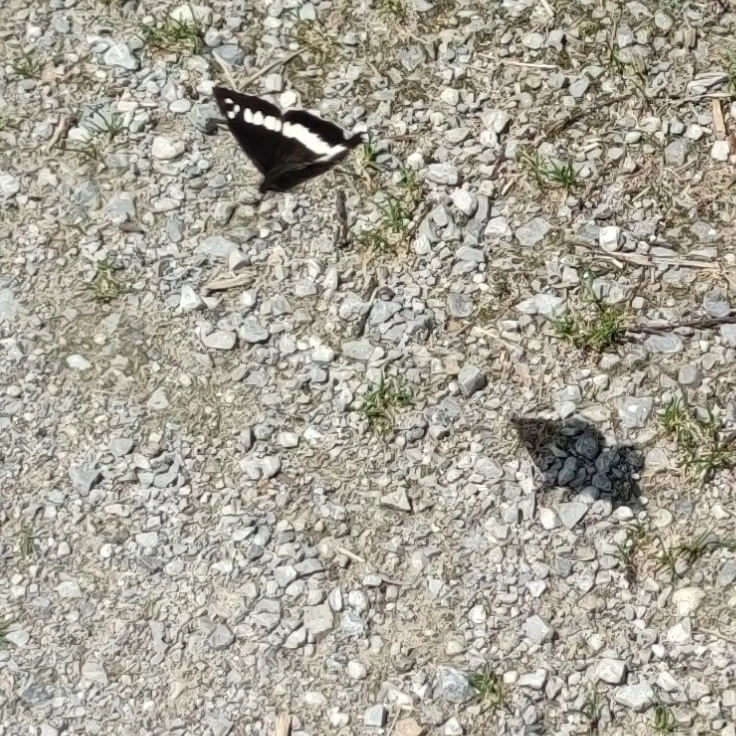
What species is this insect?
Brintesia circe
